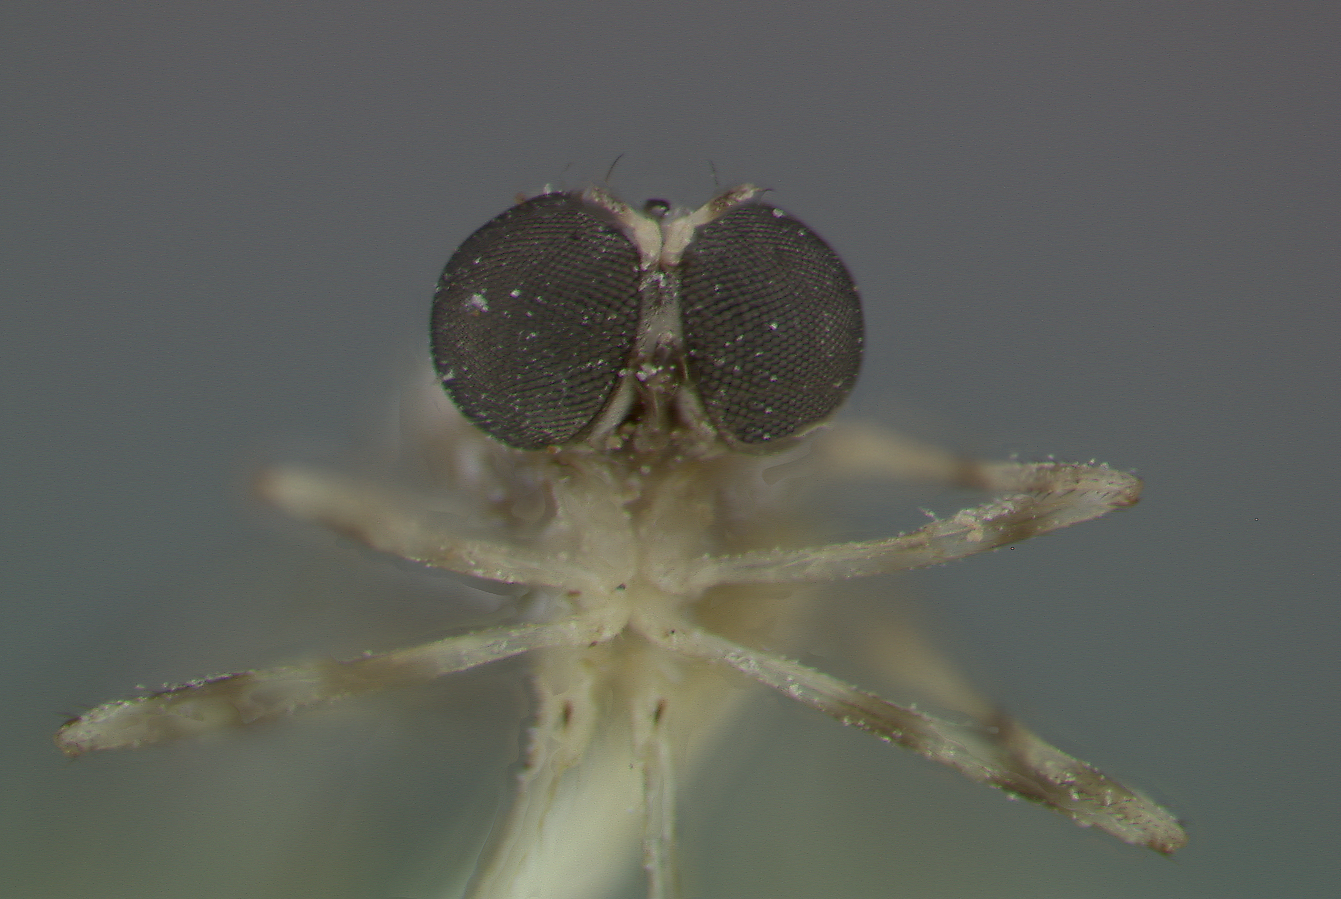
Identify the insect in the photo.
Schildia jamaicensis
